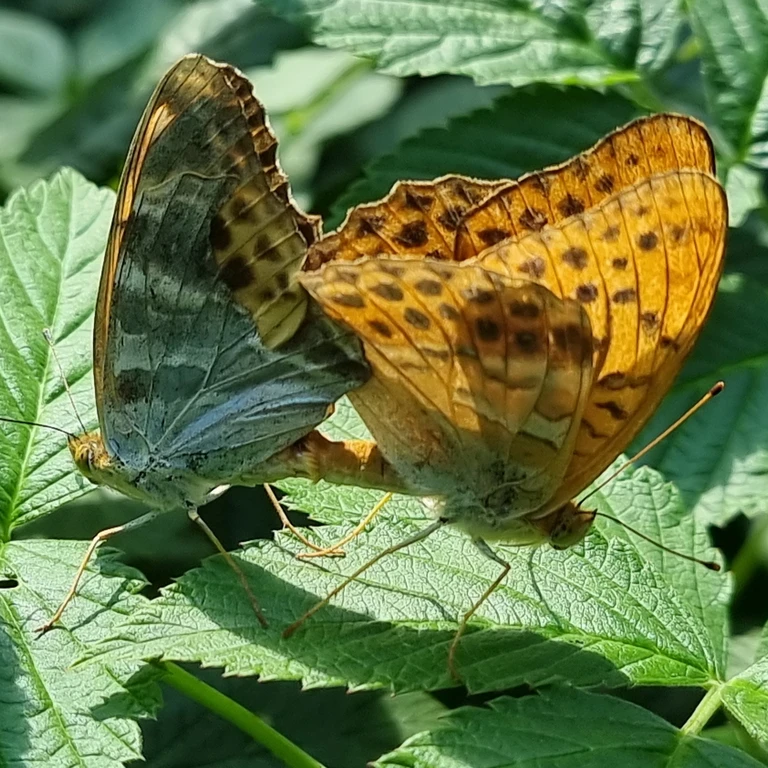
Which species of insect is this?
Argynnis paphia
